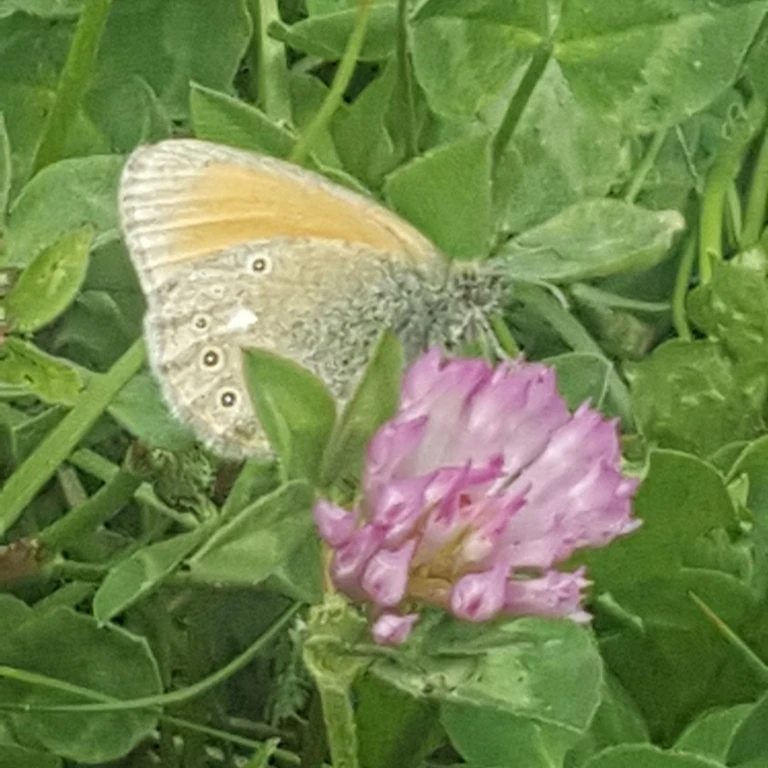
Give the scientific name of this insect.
Coenonympha glycerion (also Coenonympha iphis)
